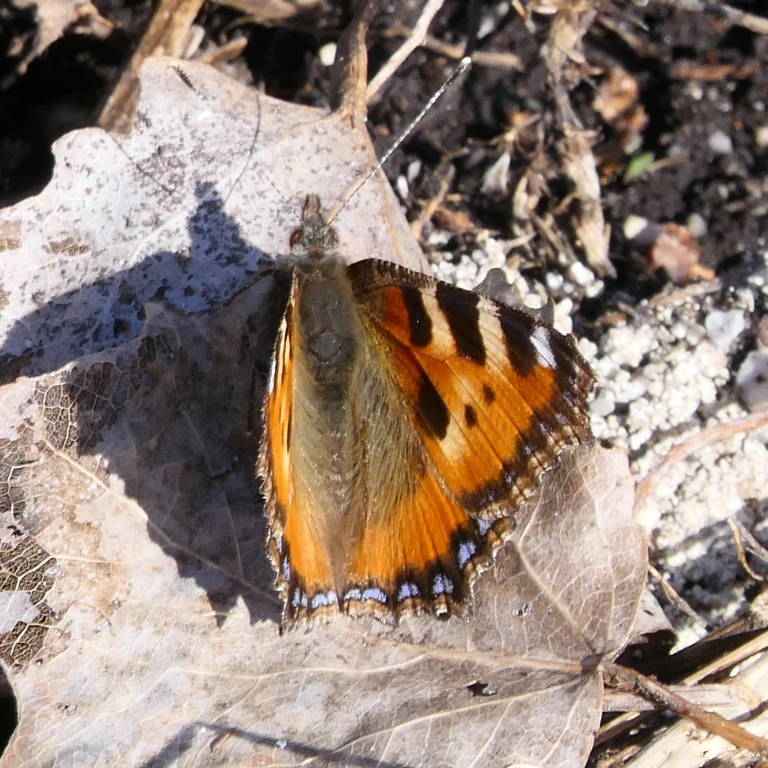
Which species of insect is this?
Aglais urticae
